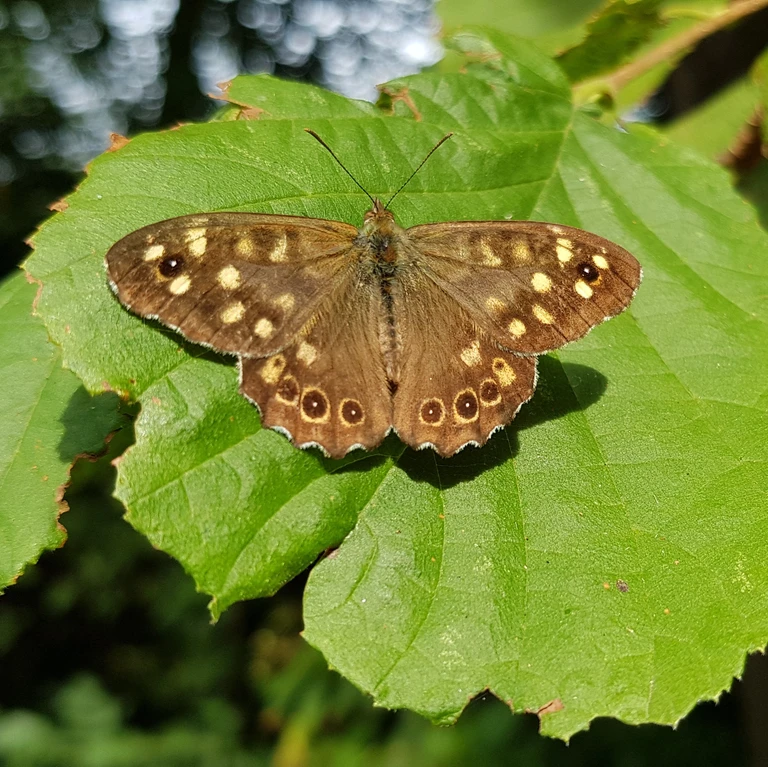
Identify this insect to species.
Pararge aegeria
